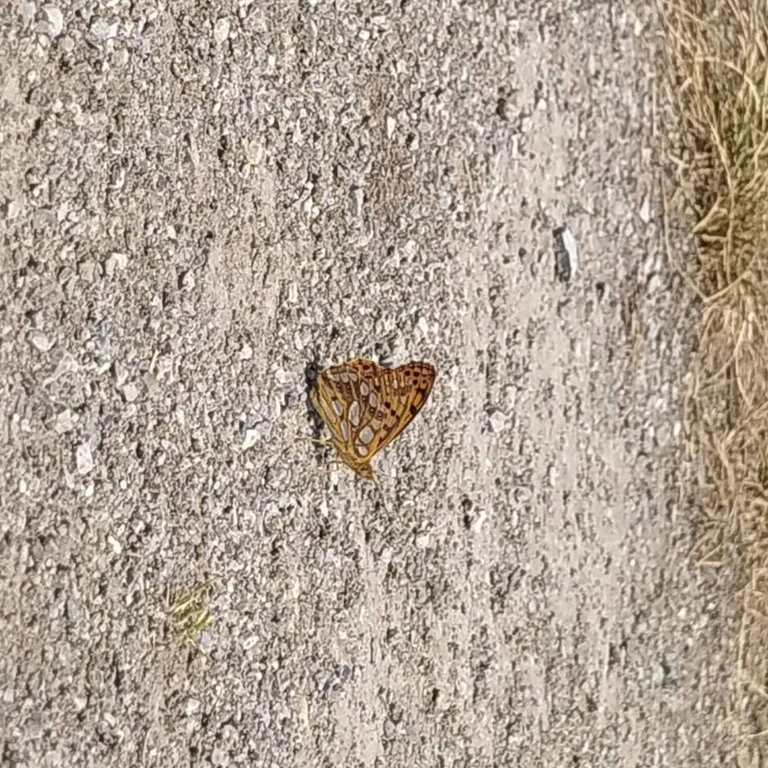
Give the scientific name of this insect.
Issoria lathonia
